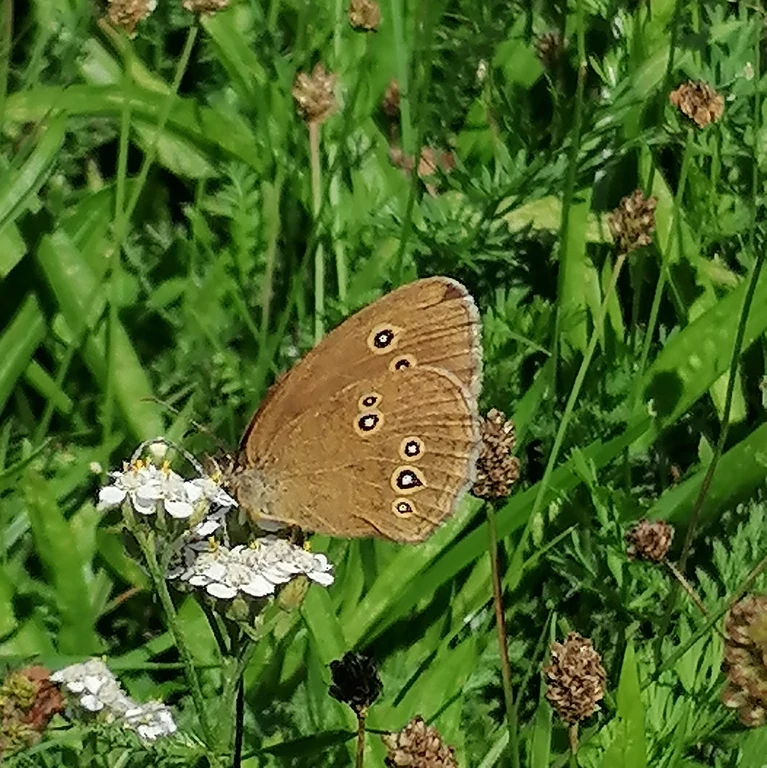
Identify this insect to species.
Aphantopus hyperantus
